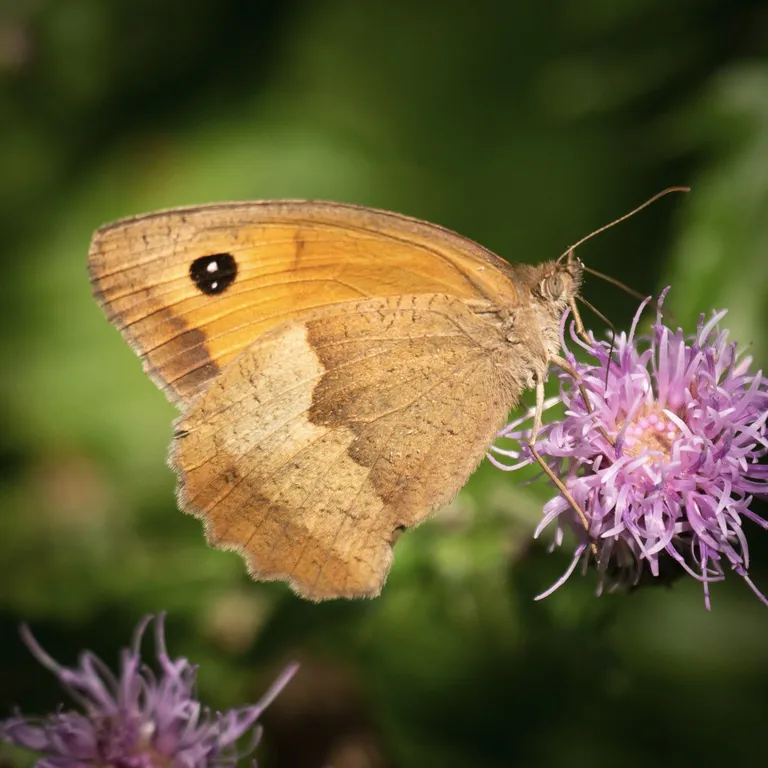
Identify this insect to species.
Maniola jurtina
